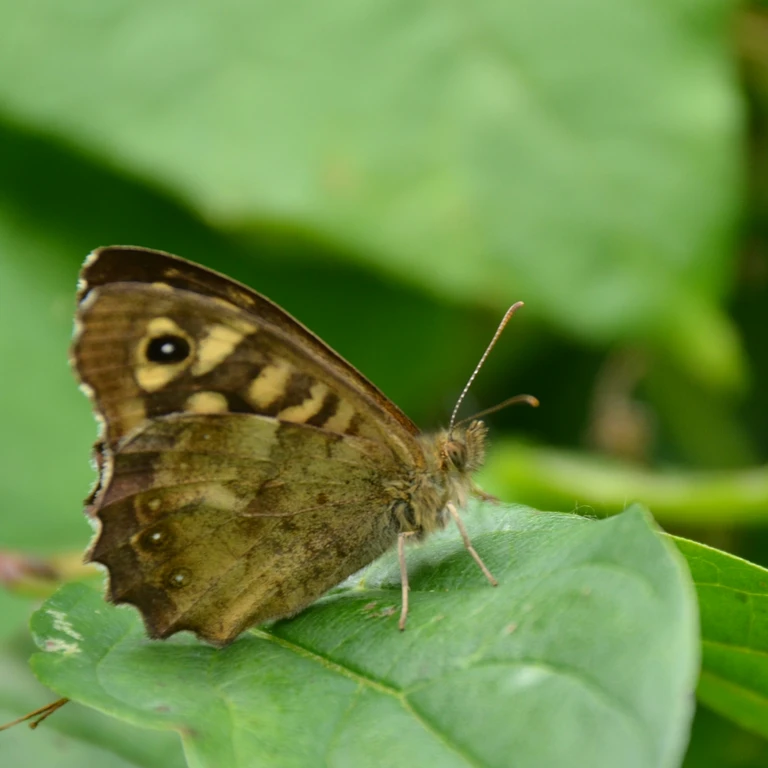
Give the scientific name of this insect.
Pararge aegeria
